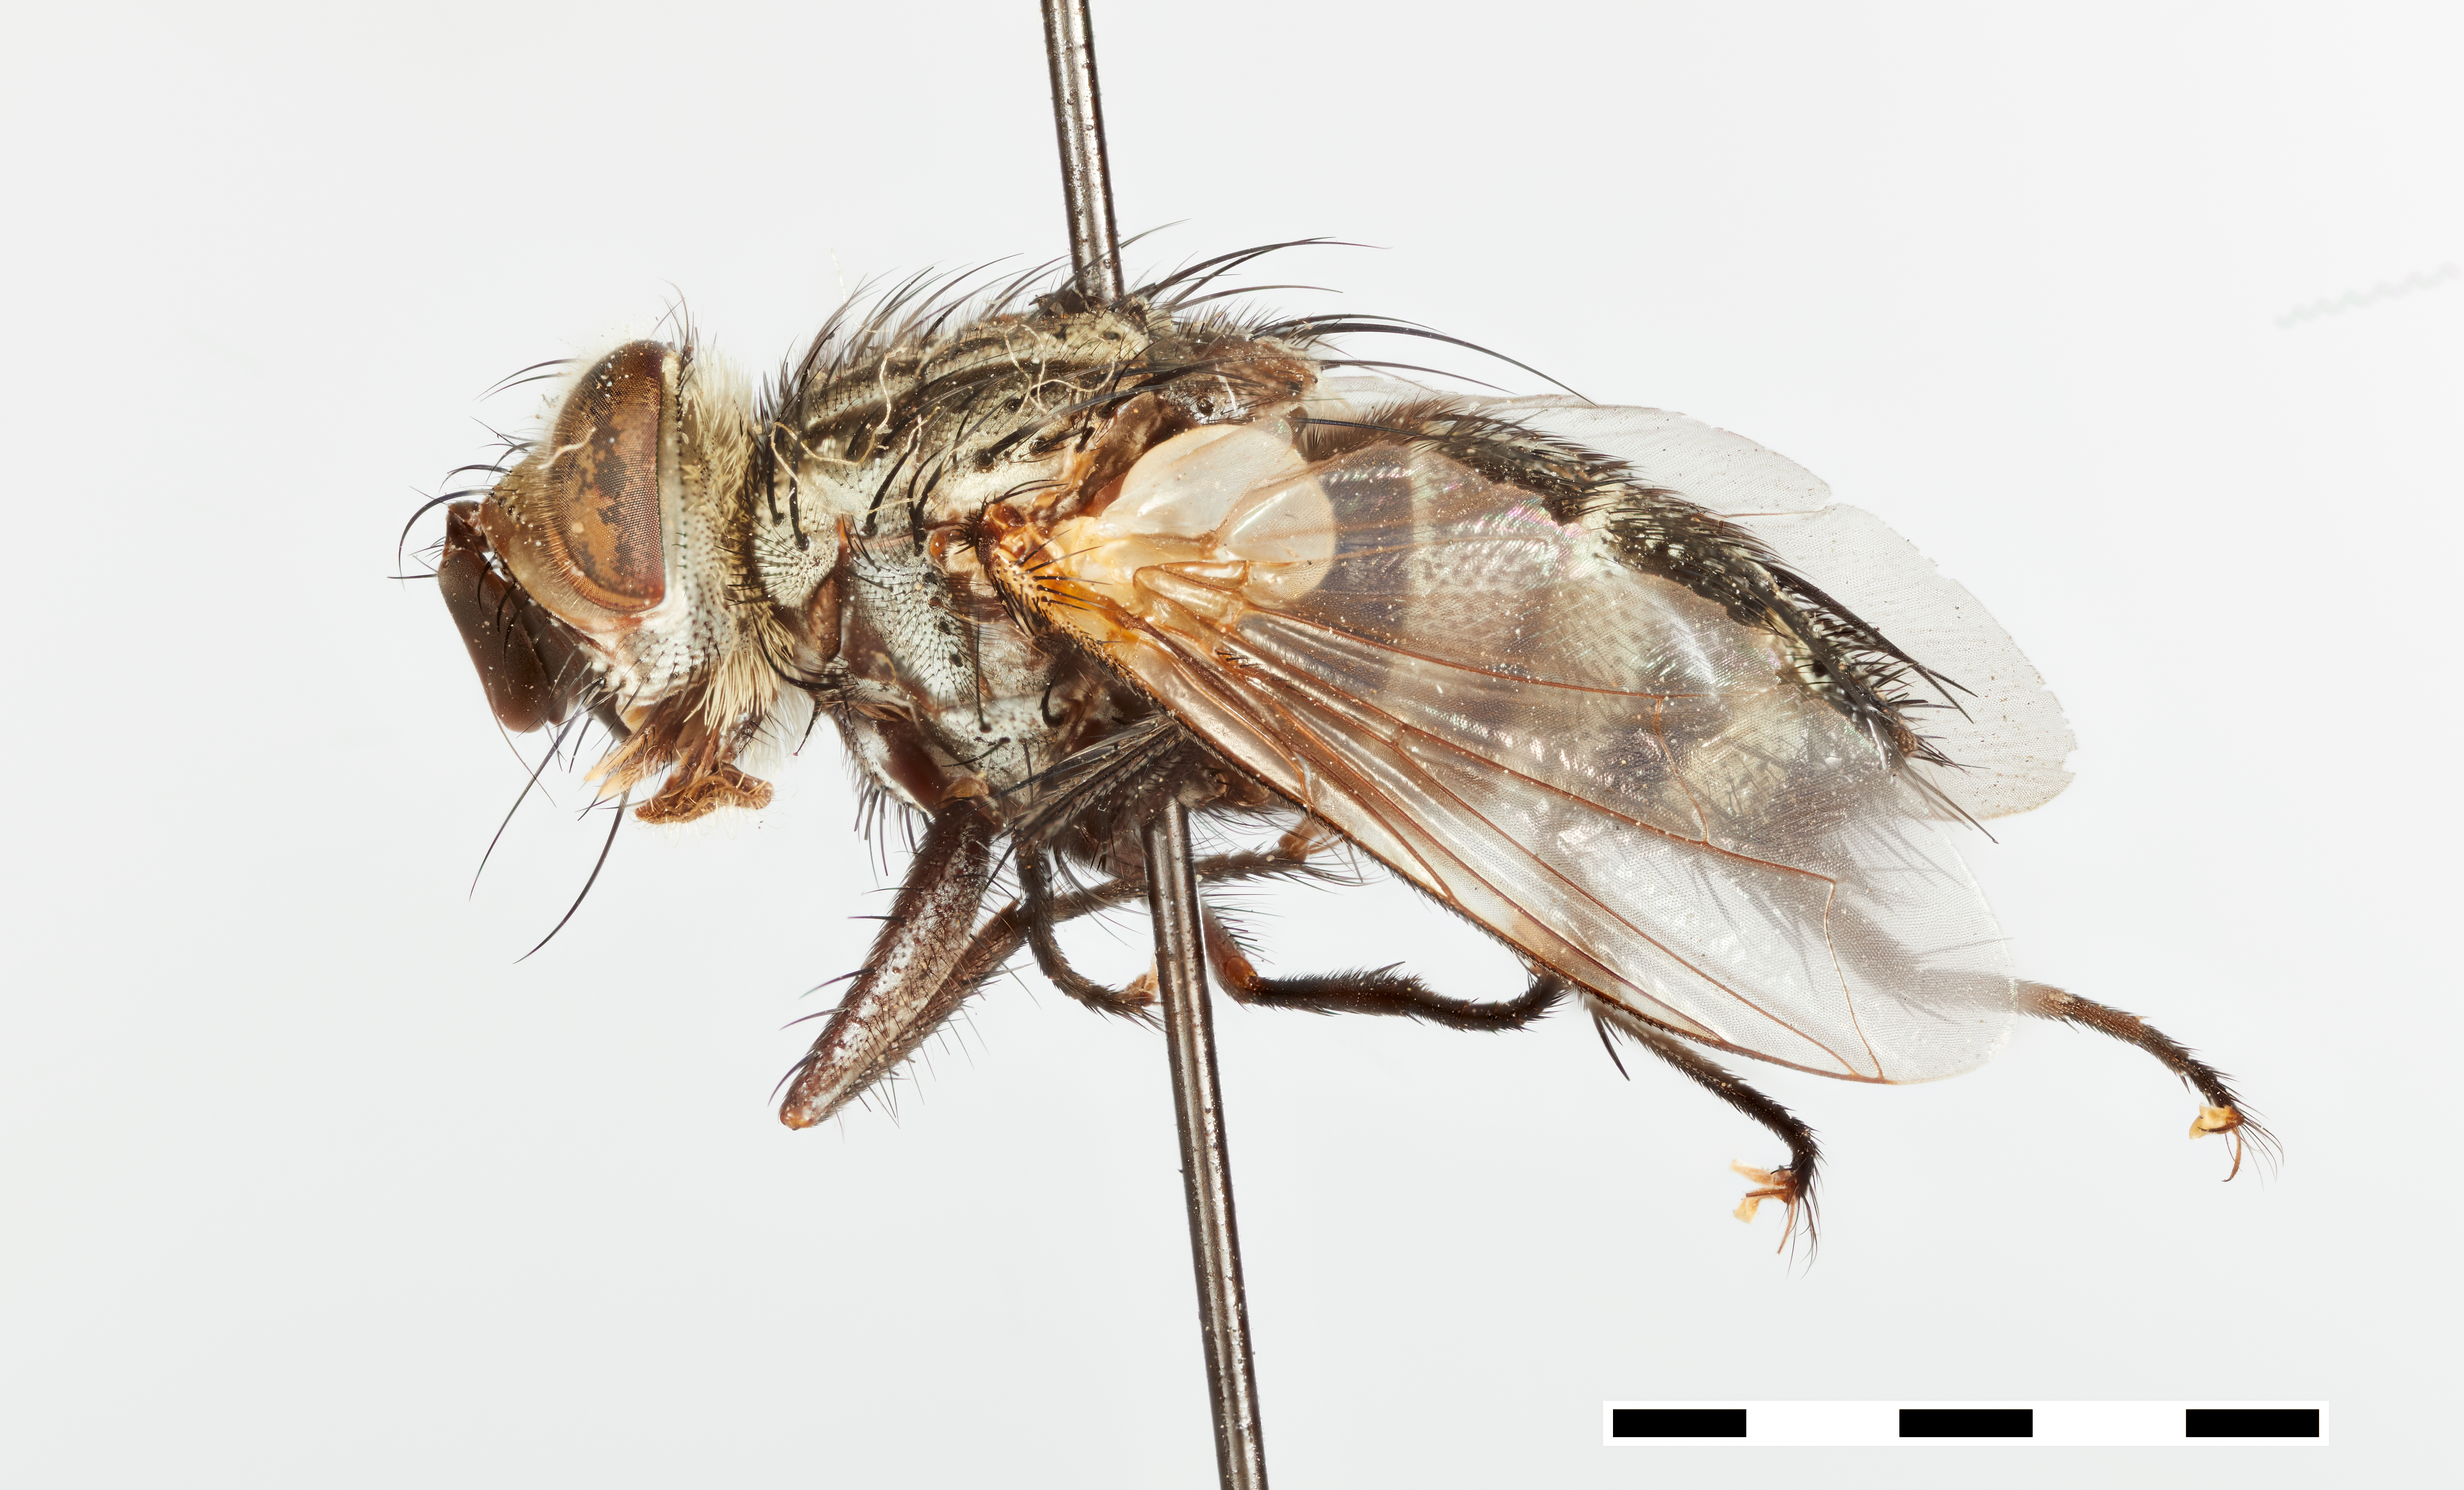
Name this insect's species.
Phorocera sulcata
